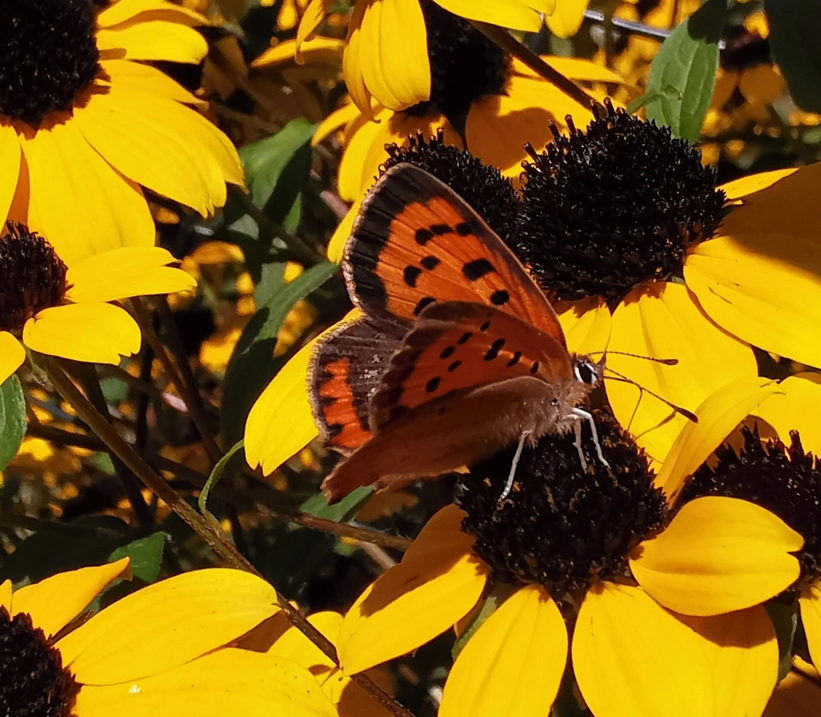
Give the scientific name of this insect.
Lycaena phlaeas
